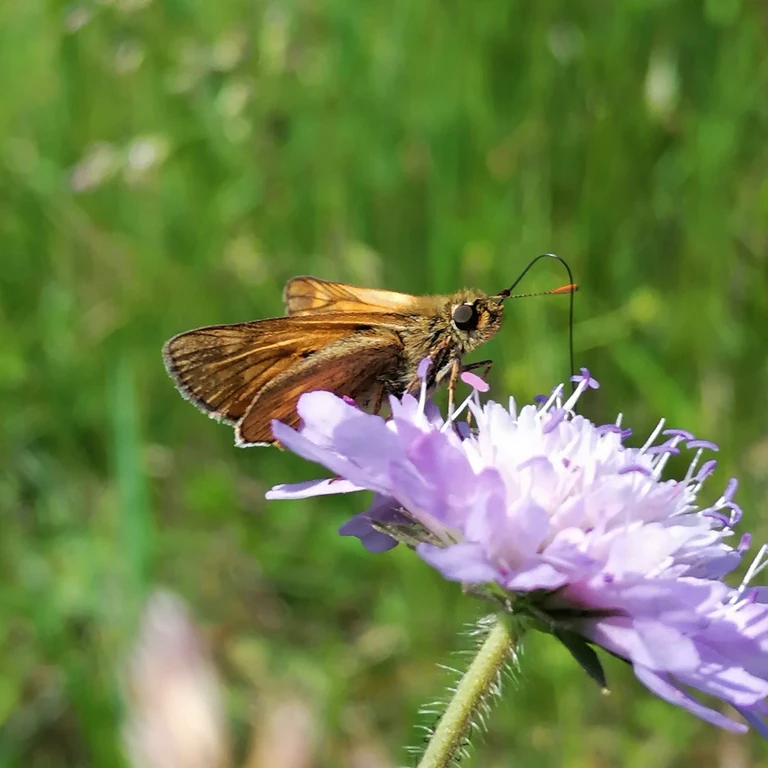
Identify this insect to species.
Ochlodes sylvanus (also Ochlodes venata)
